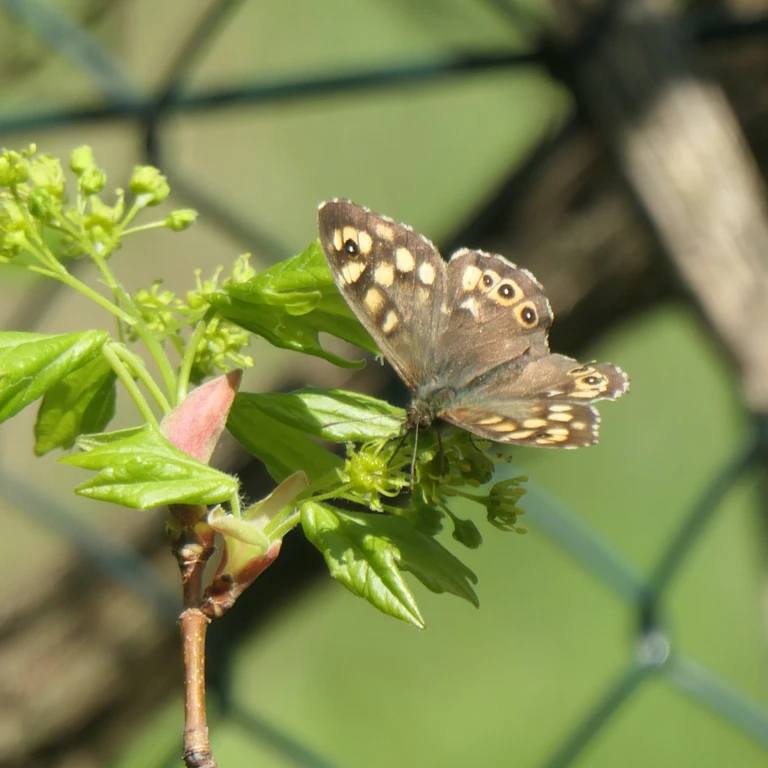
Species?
Pararge aegeria
